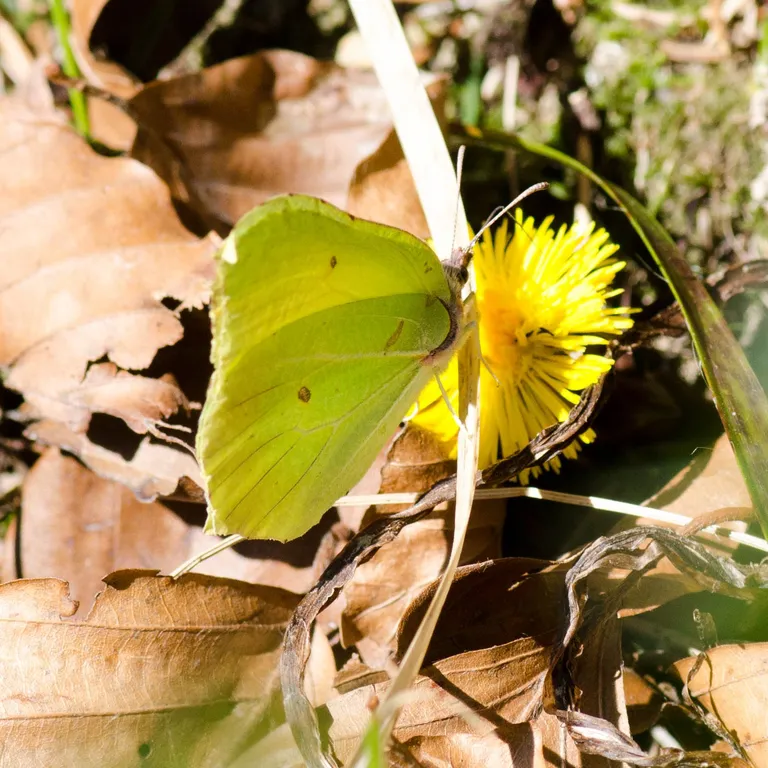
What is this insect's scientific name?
Gonepteryx rhamni
